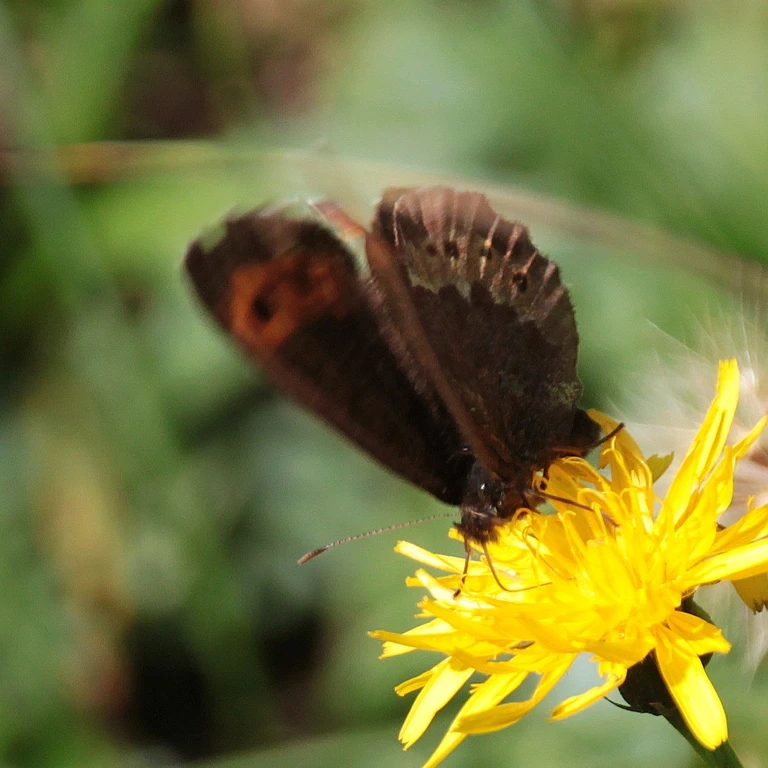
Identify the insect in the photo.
Erebia euryale
